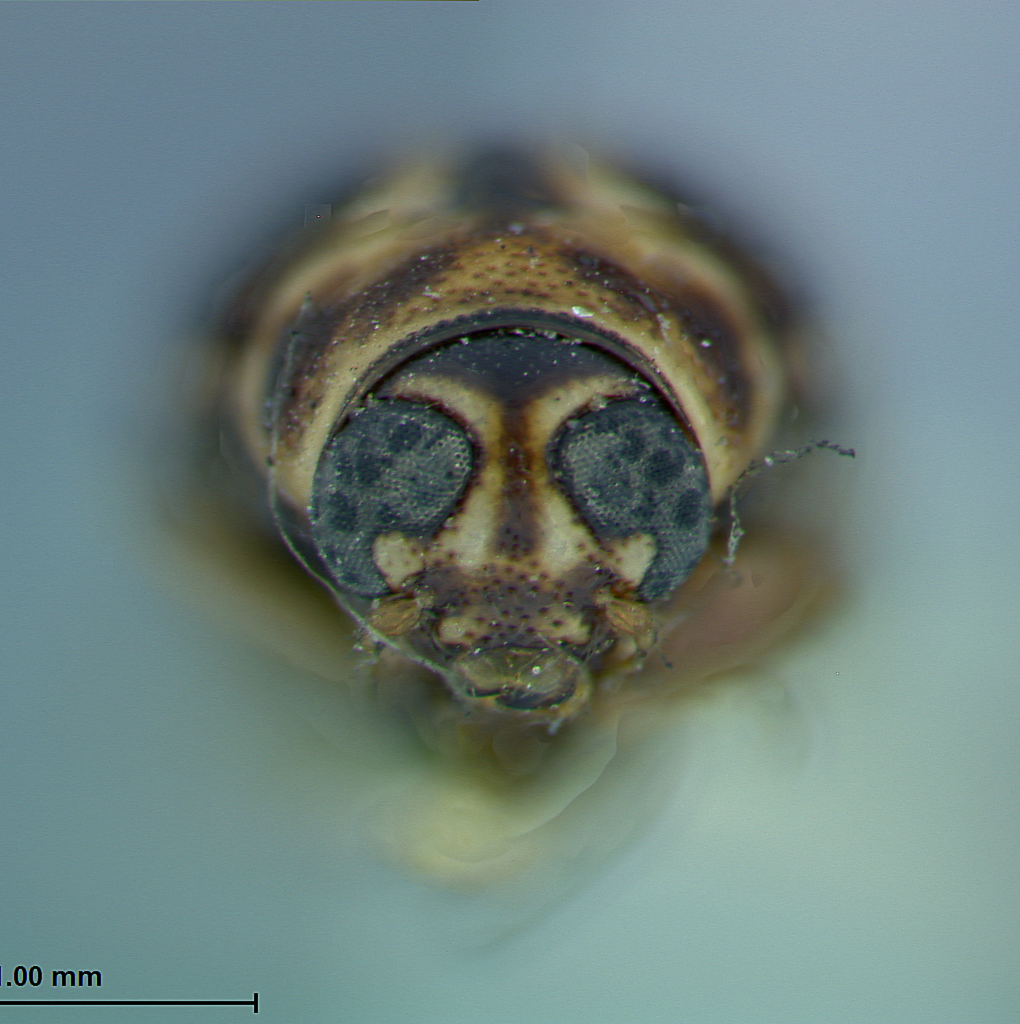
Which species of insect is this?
Metallactus modestus
